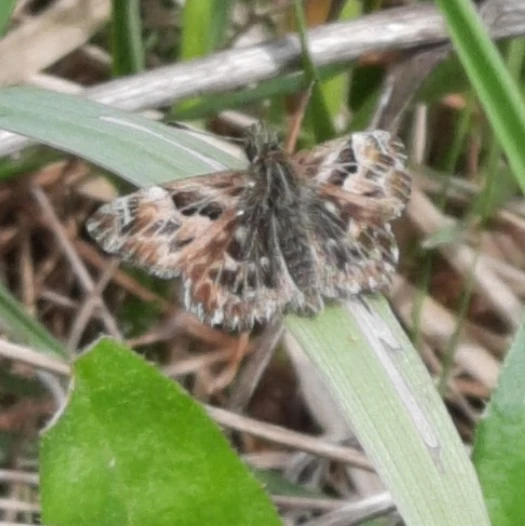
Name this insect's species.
Carcharodus alceae
